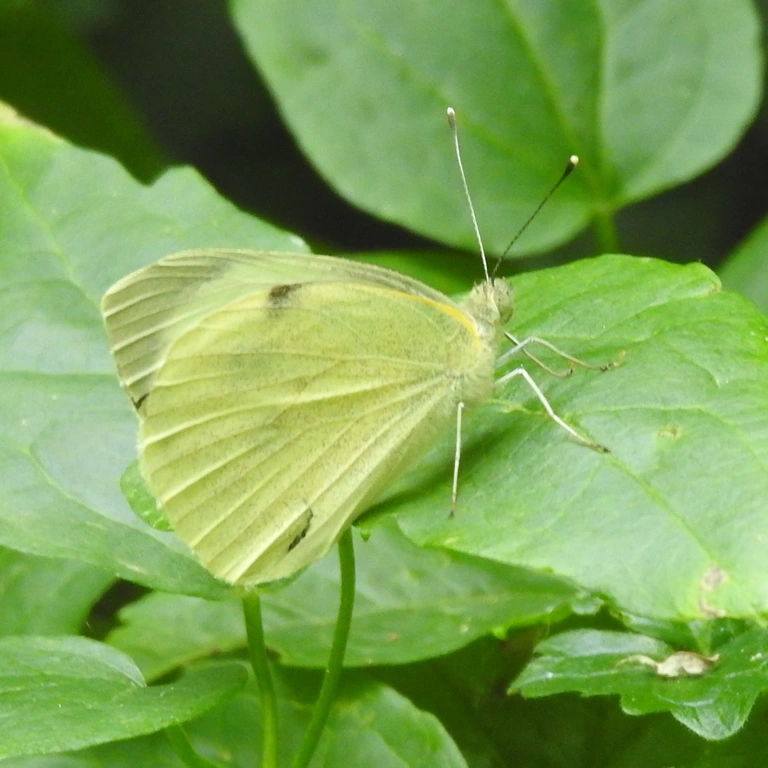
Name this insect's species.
Pieris brassicae
